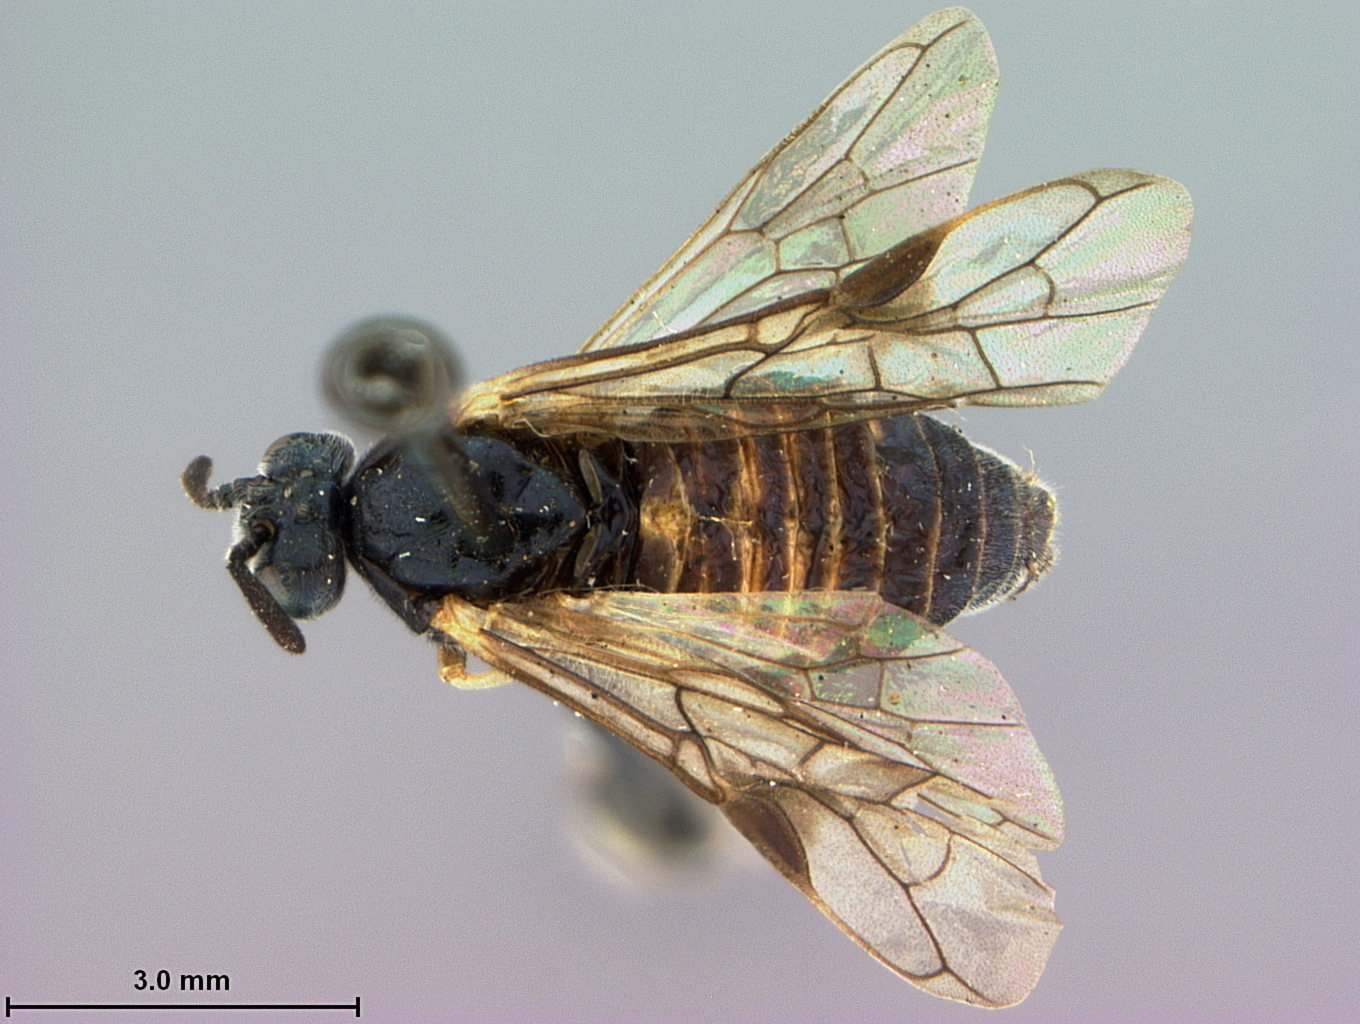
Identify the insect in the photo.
Arge azaleae
